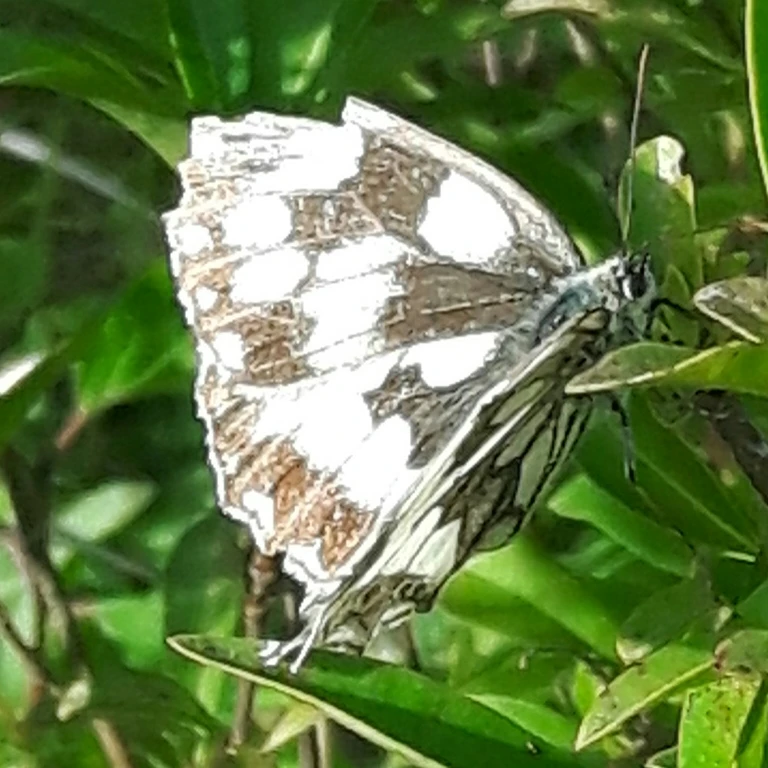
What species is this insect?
Melanargia galathea
